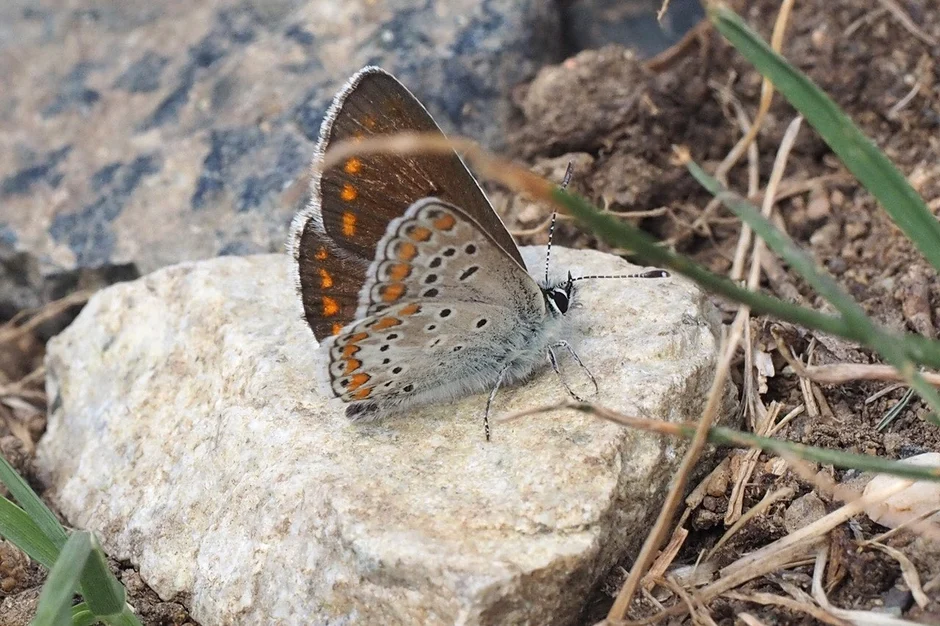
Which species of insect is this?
Aricia agestis/artaxerxes
